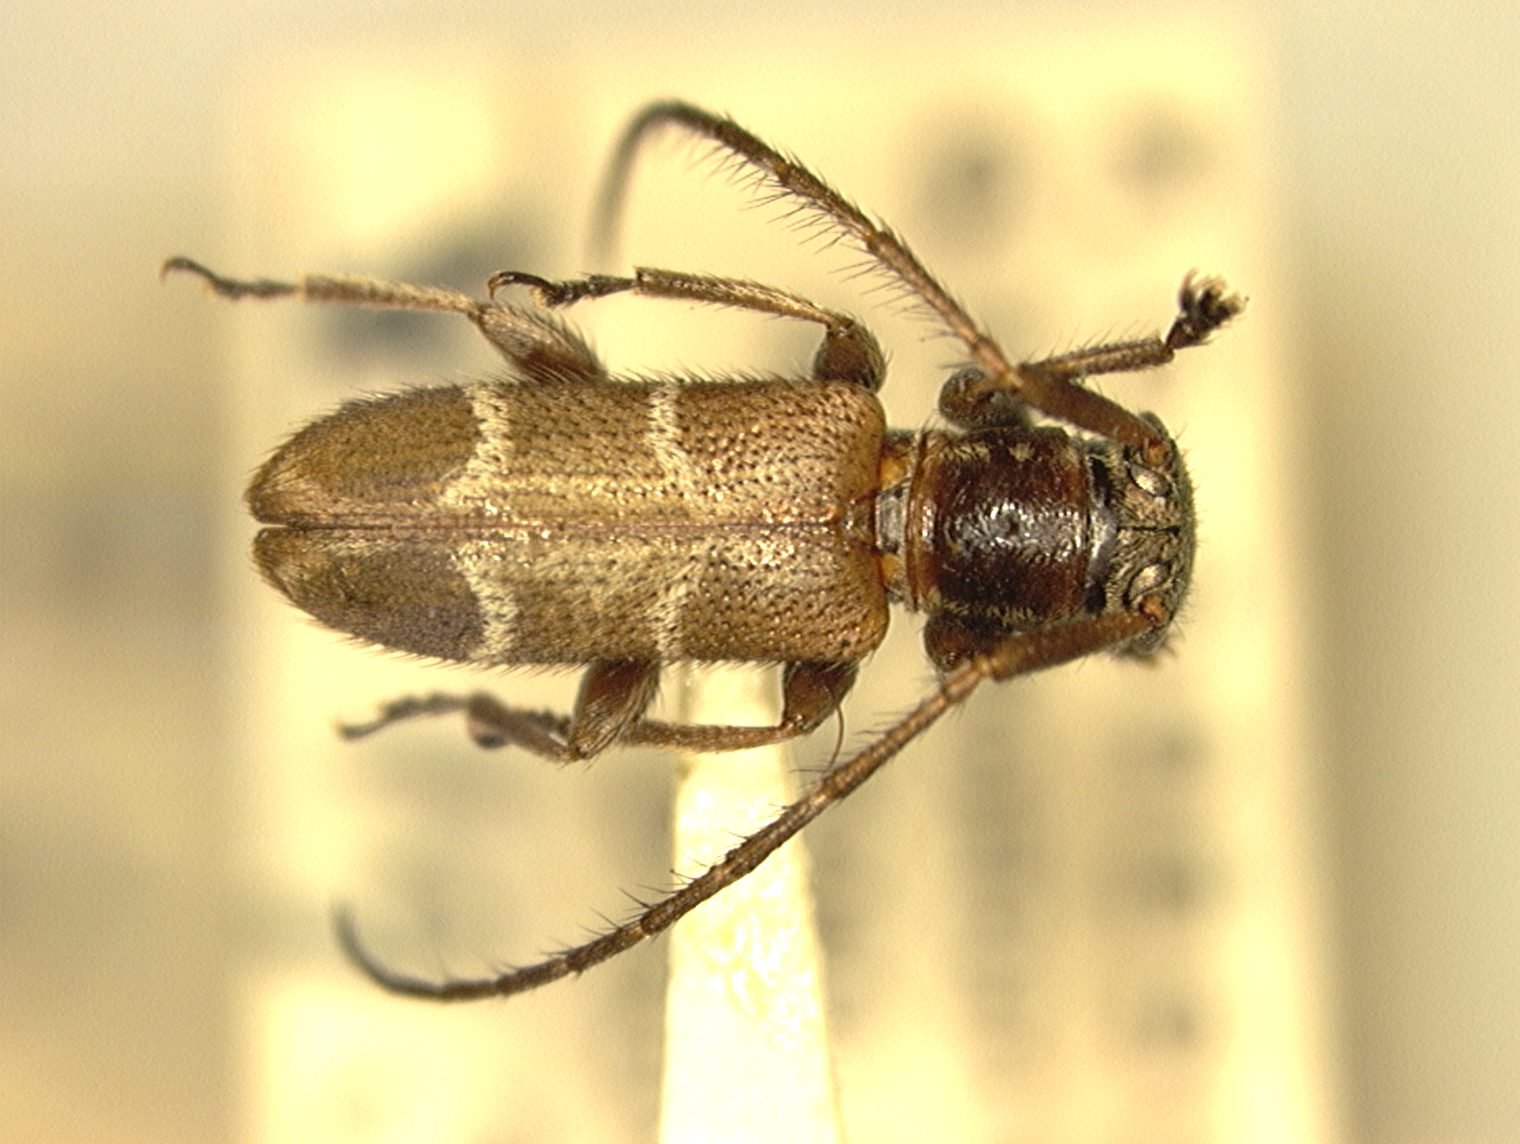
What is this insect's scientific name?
Neoegesina javana
